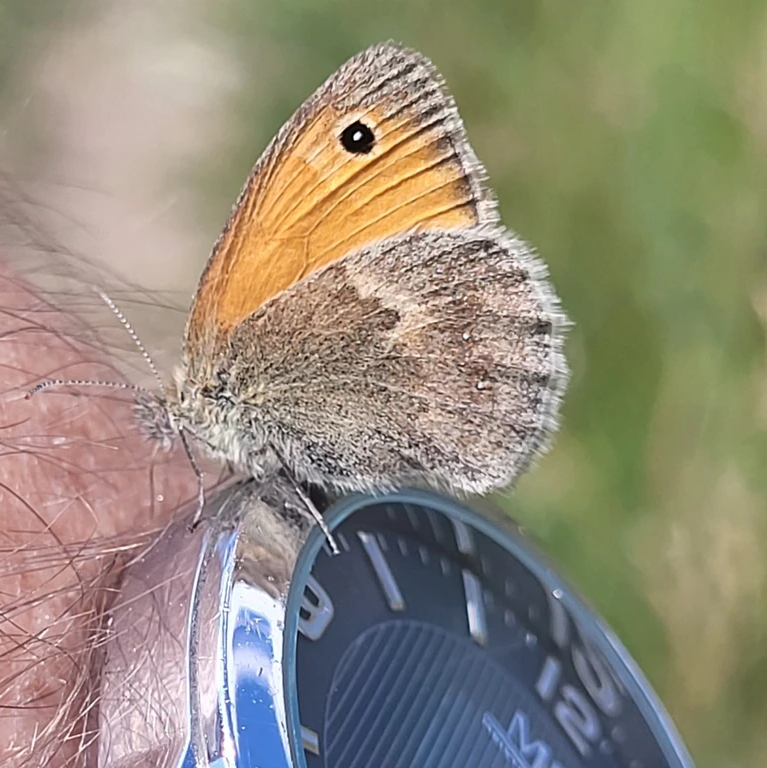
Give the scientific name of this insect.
Coenonympha pamphilus
